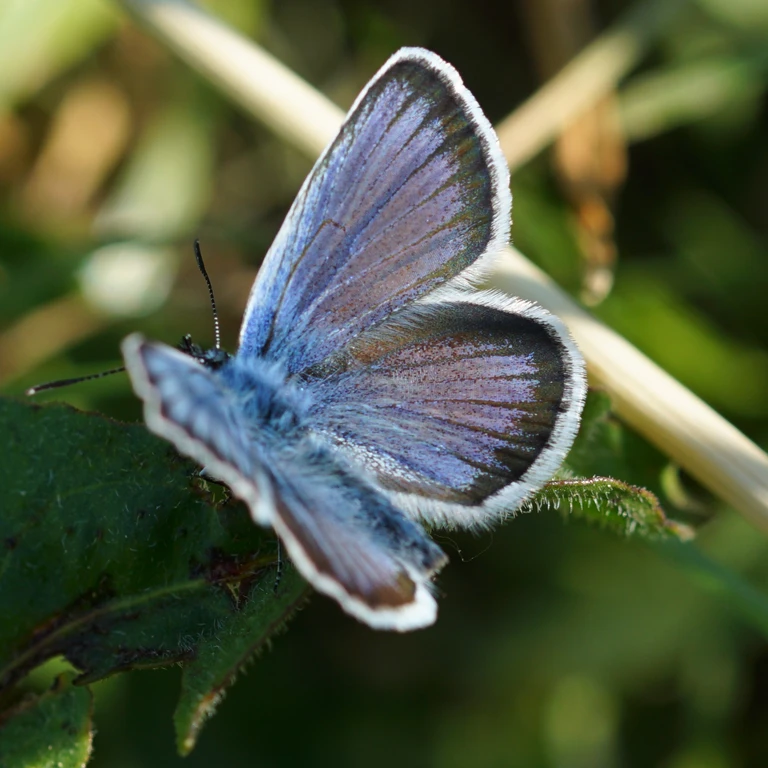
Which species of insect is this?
Plebejus argus
